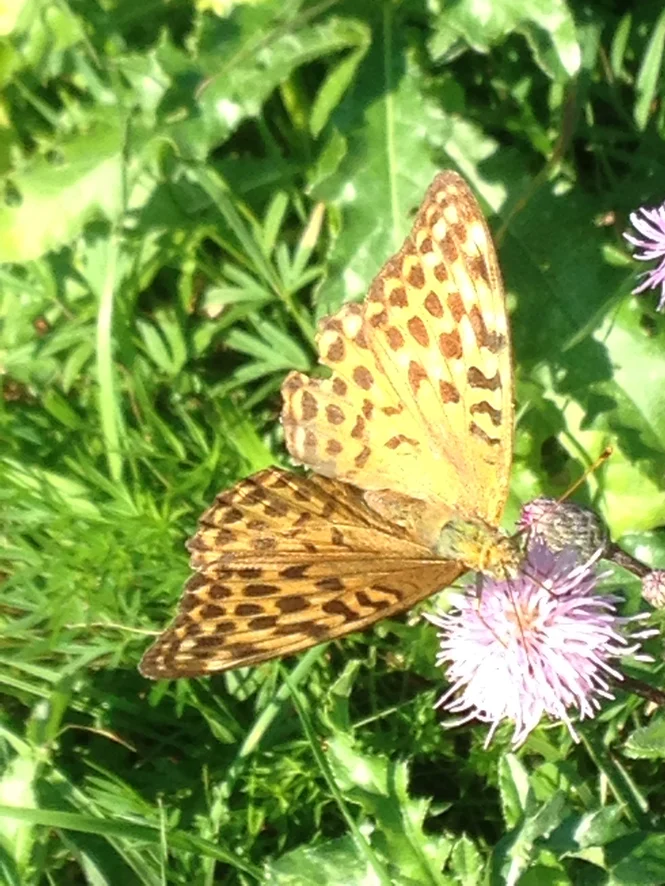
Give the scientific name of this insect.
Argynnis paphia
